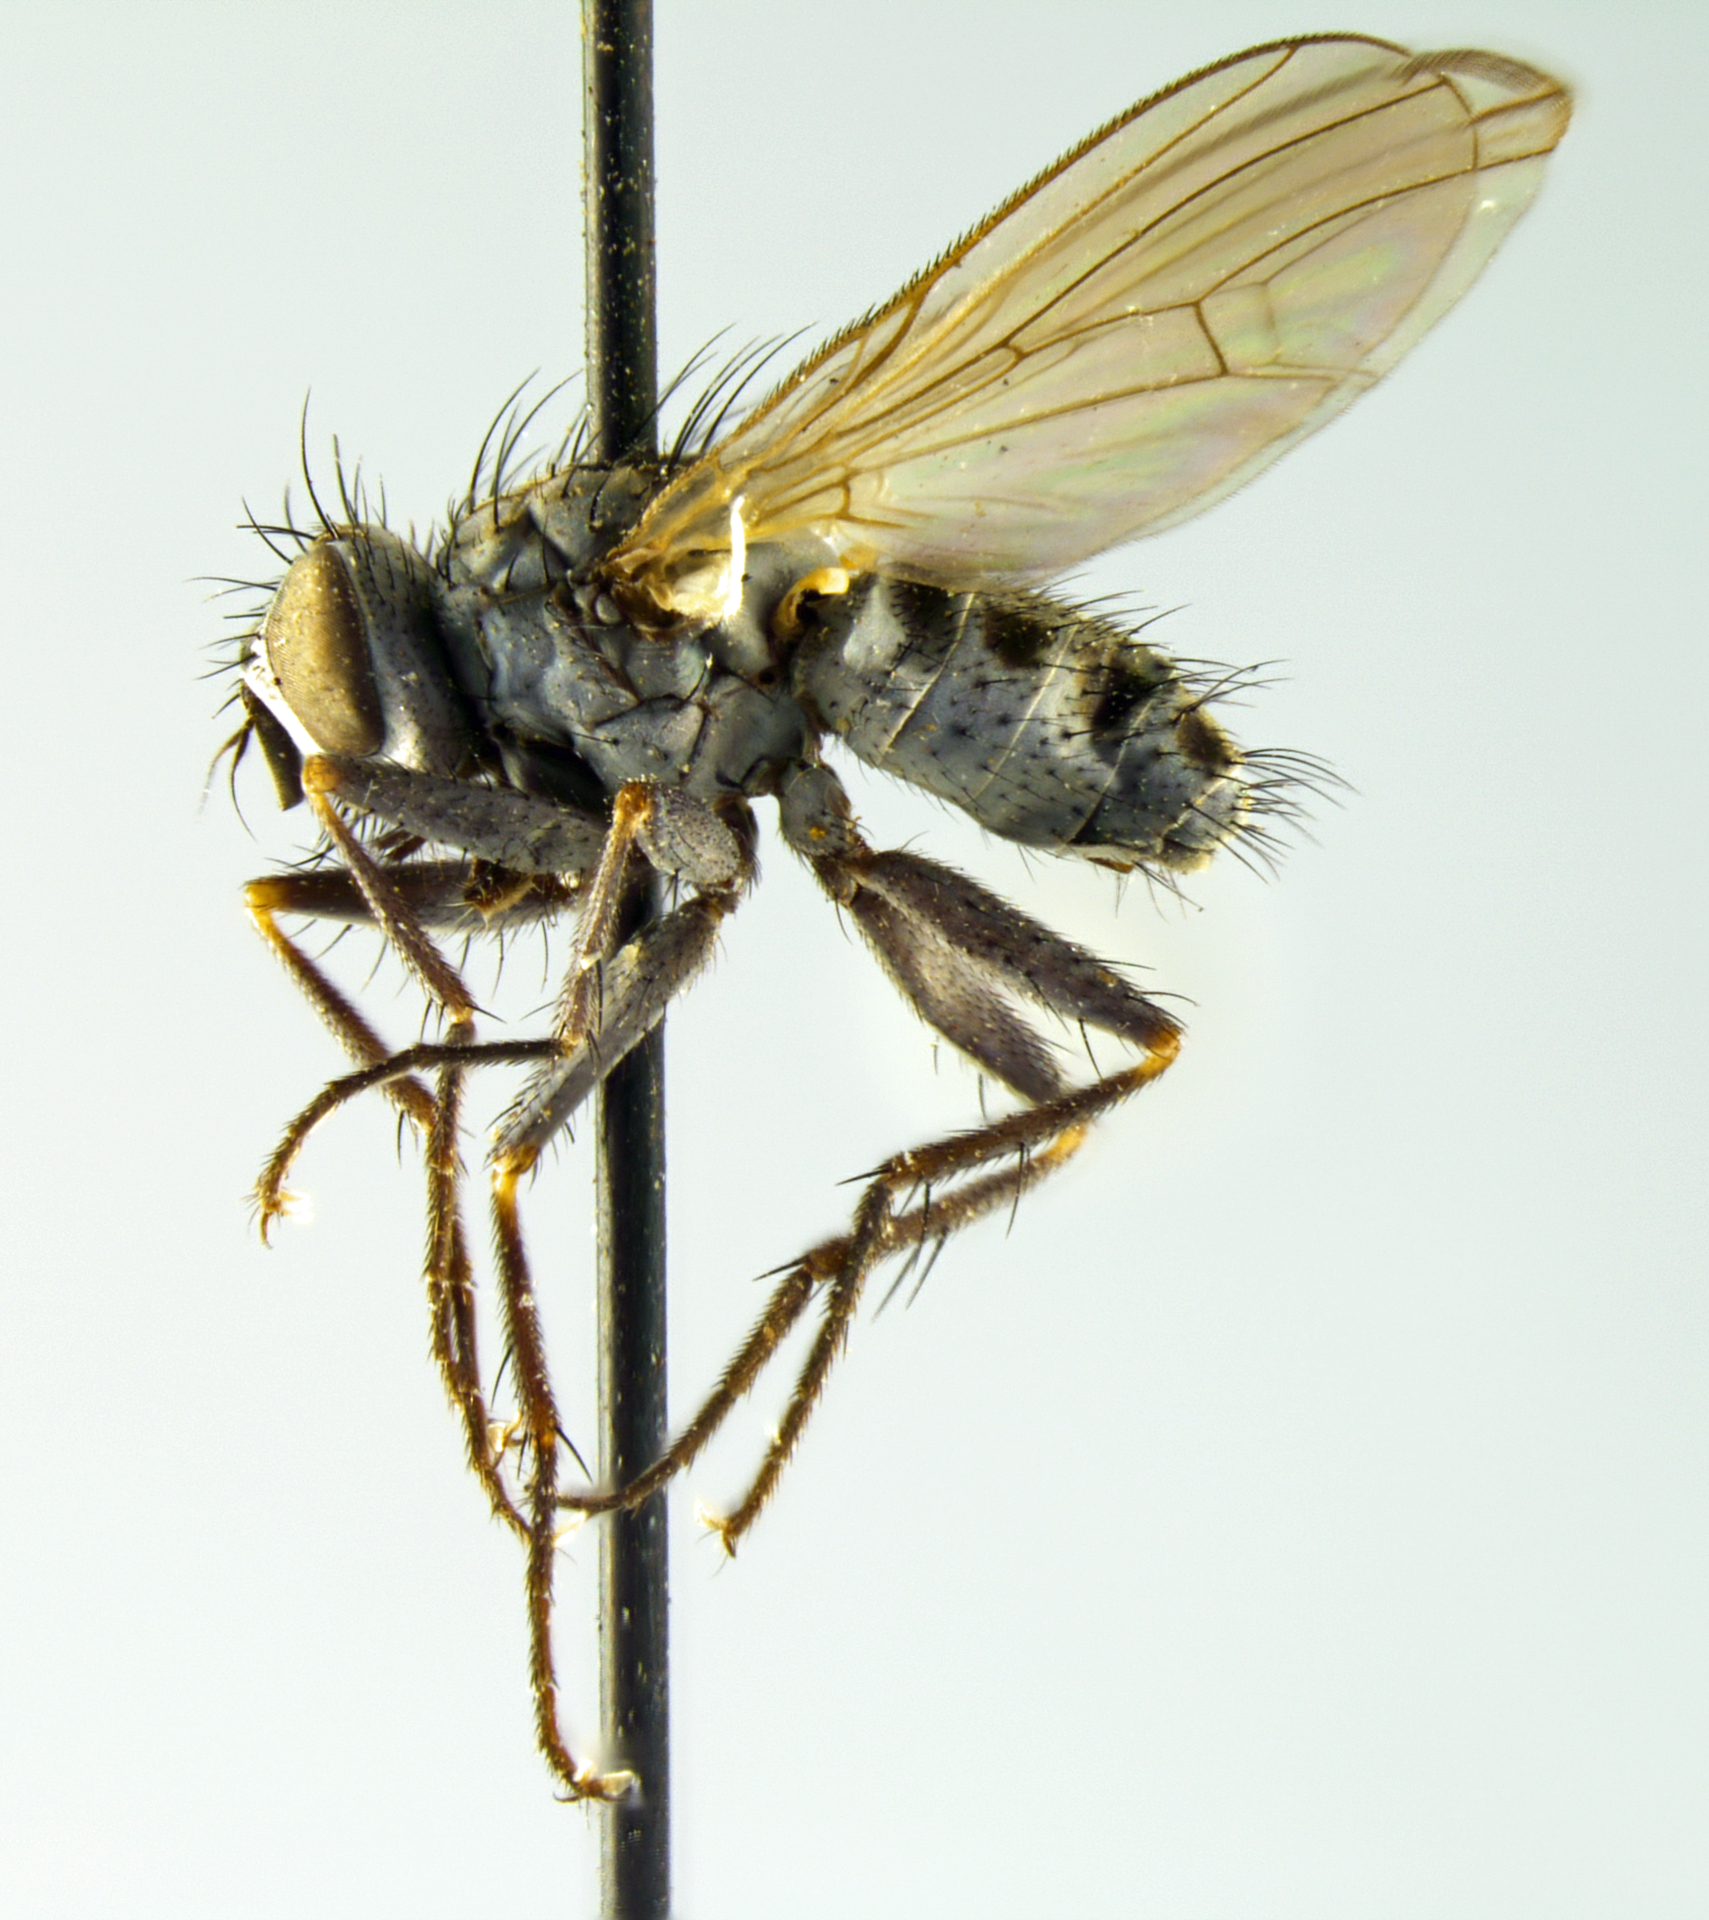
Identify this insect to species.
Austrocoenosia inusitata (also Coenosia inustata)
